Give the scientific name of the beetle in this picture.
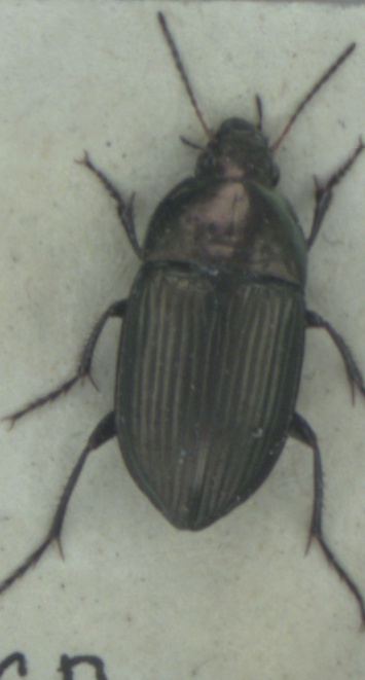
Amara eurynota
